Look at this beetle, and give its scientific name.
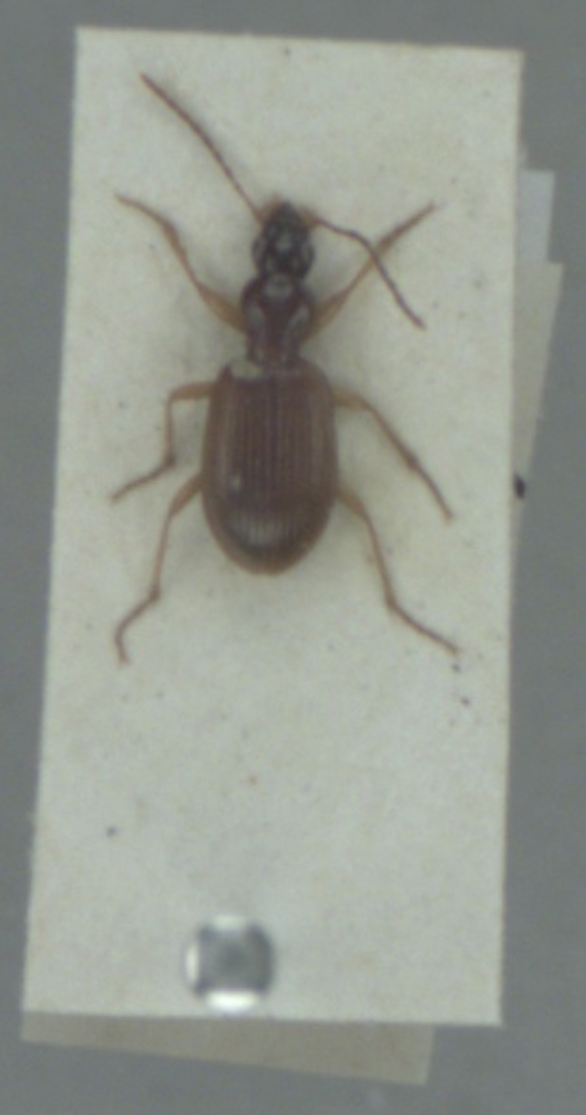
Oxypselaphus obscurus
